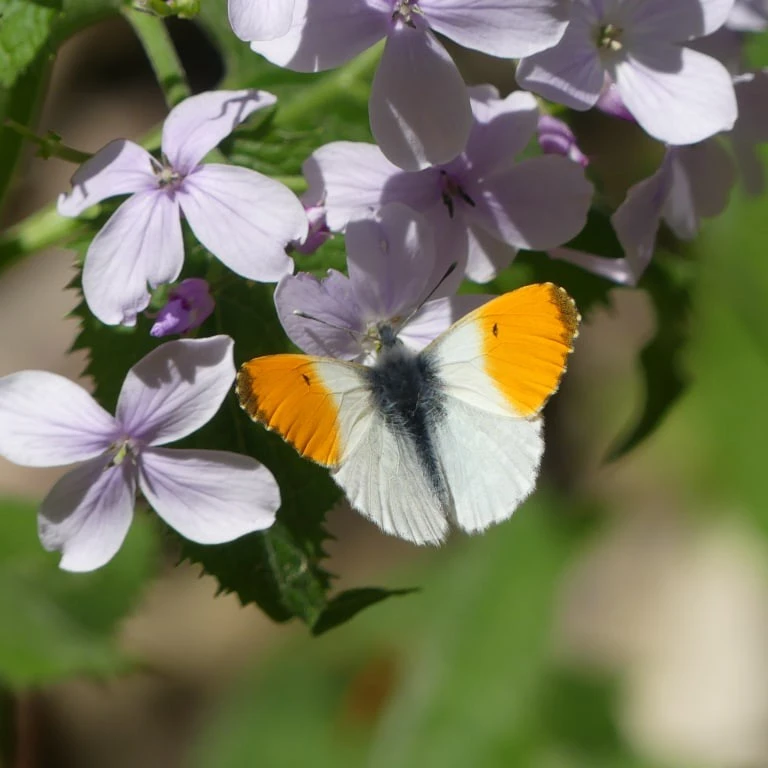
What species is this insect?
Anthocharis cardamines
